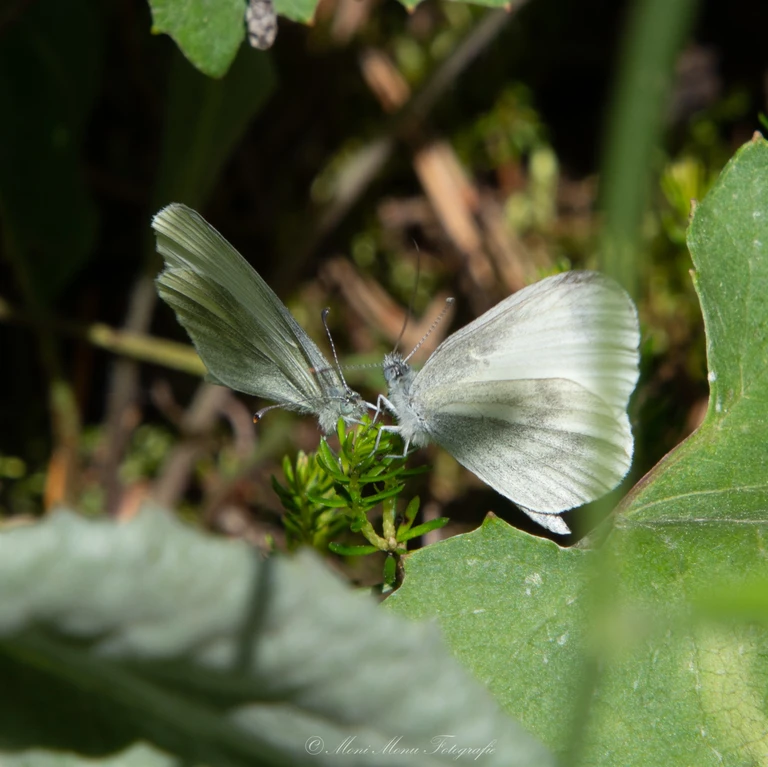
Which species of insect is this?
Leptidea sinapis/juvernica
